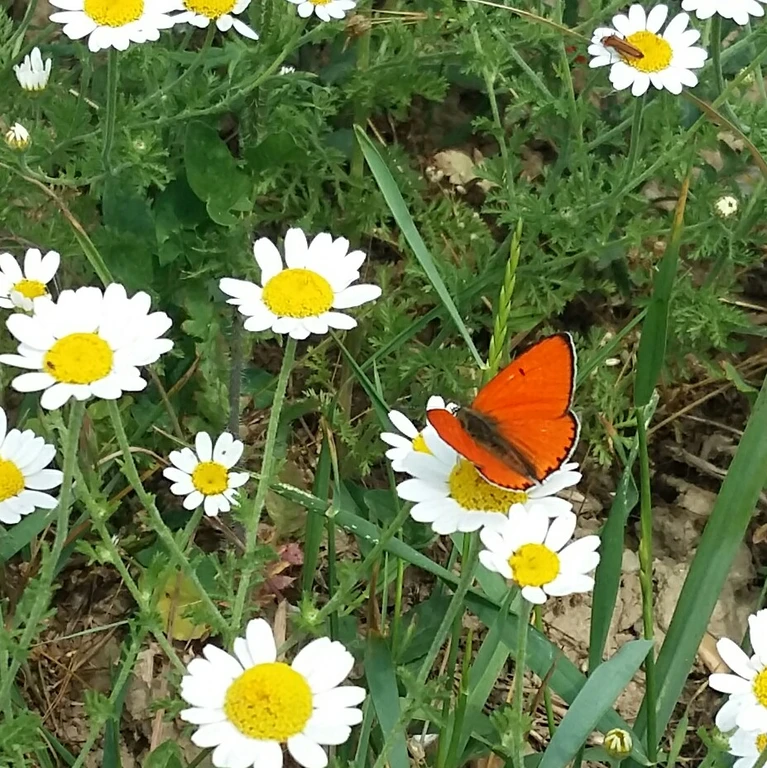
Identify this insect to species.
Lycaena dispar
